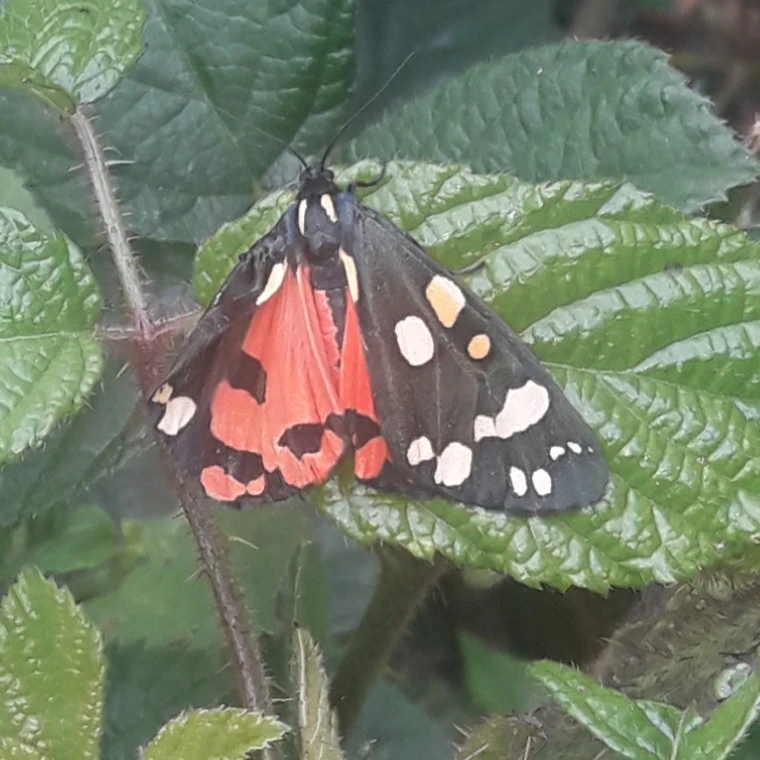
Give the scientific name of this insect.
Callimorpha dominula
